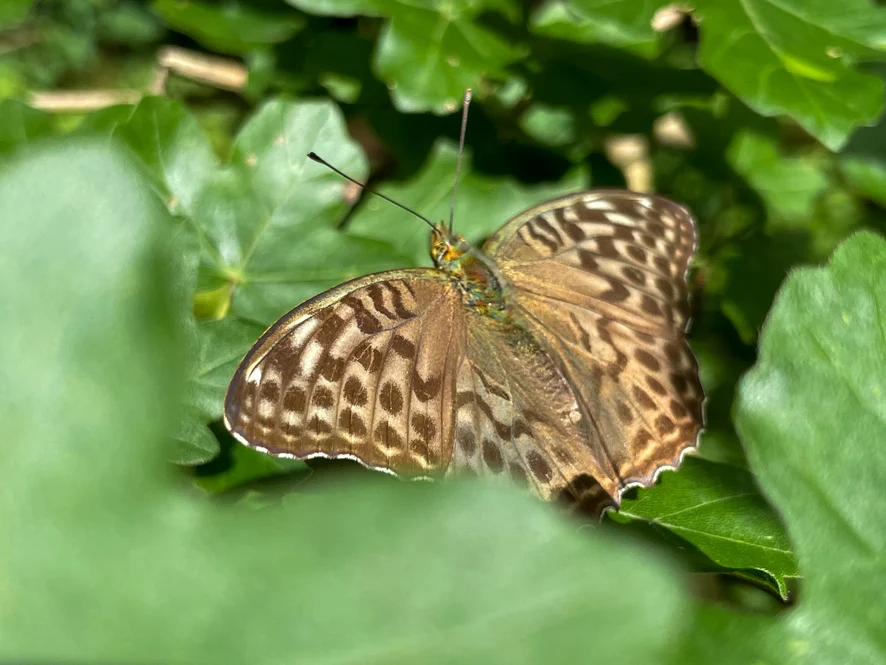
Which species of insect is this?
Argynnis paphia
